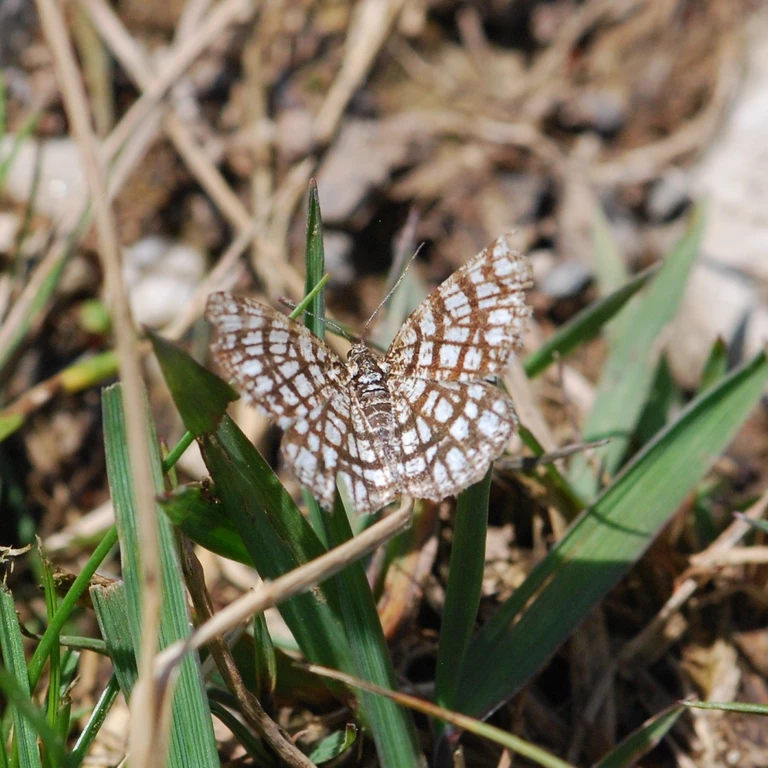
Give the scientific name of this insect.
Chiasmia clathrata
